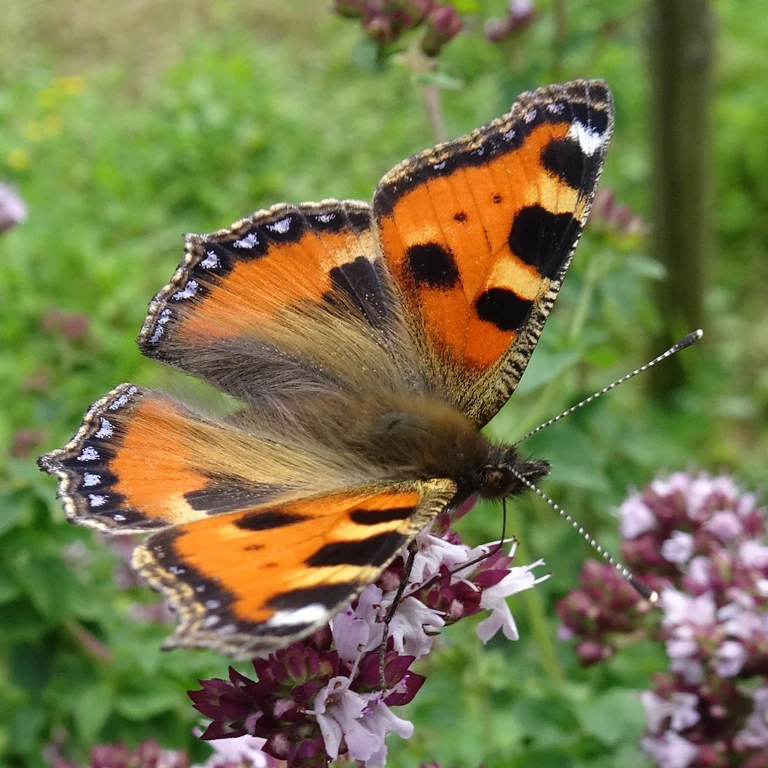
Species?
Aglais urticae
